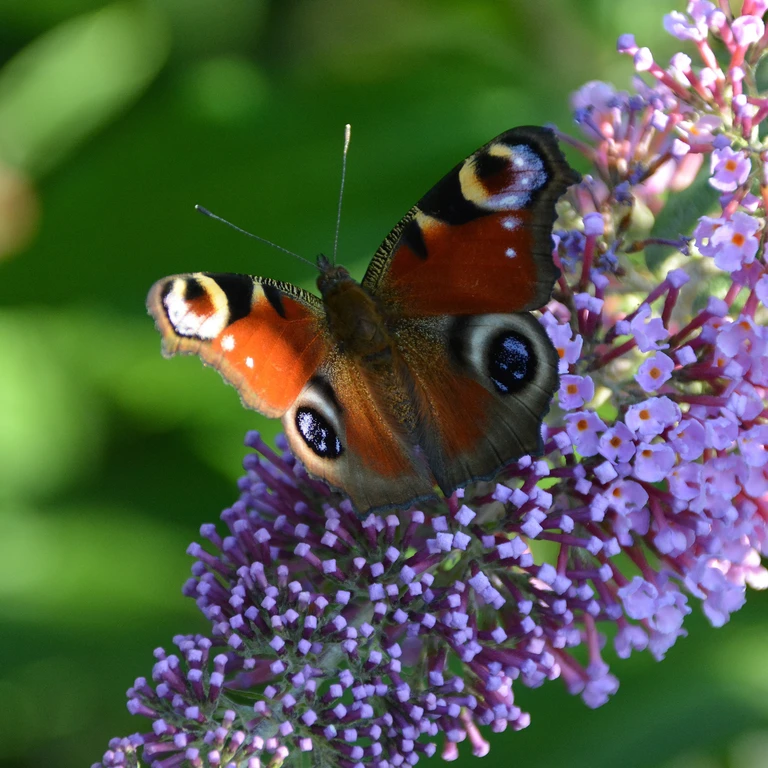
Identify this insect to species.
Aglais io
